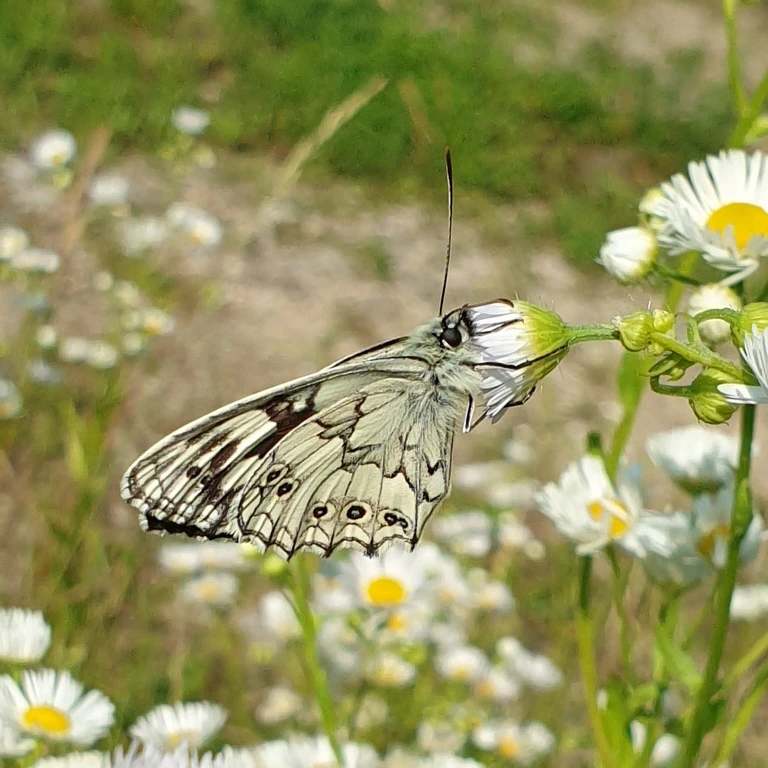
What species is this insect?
Melanargia galathea
